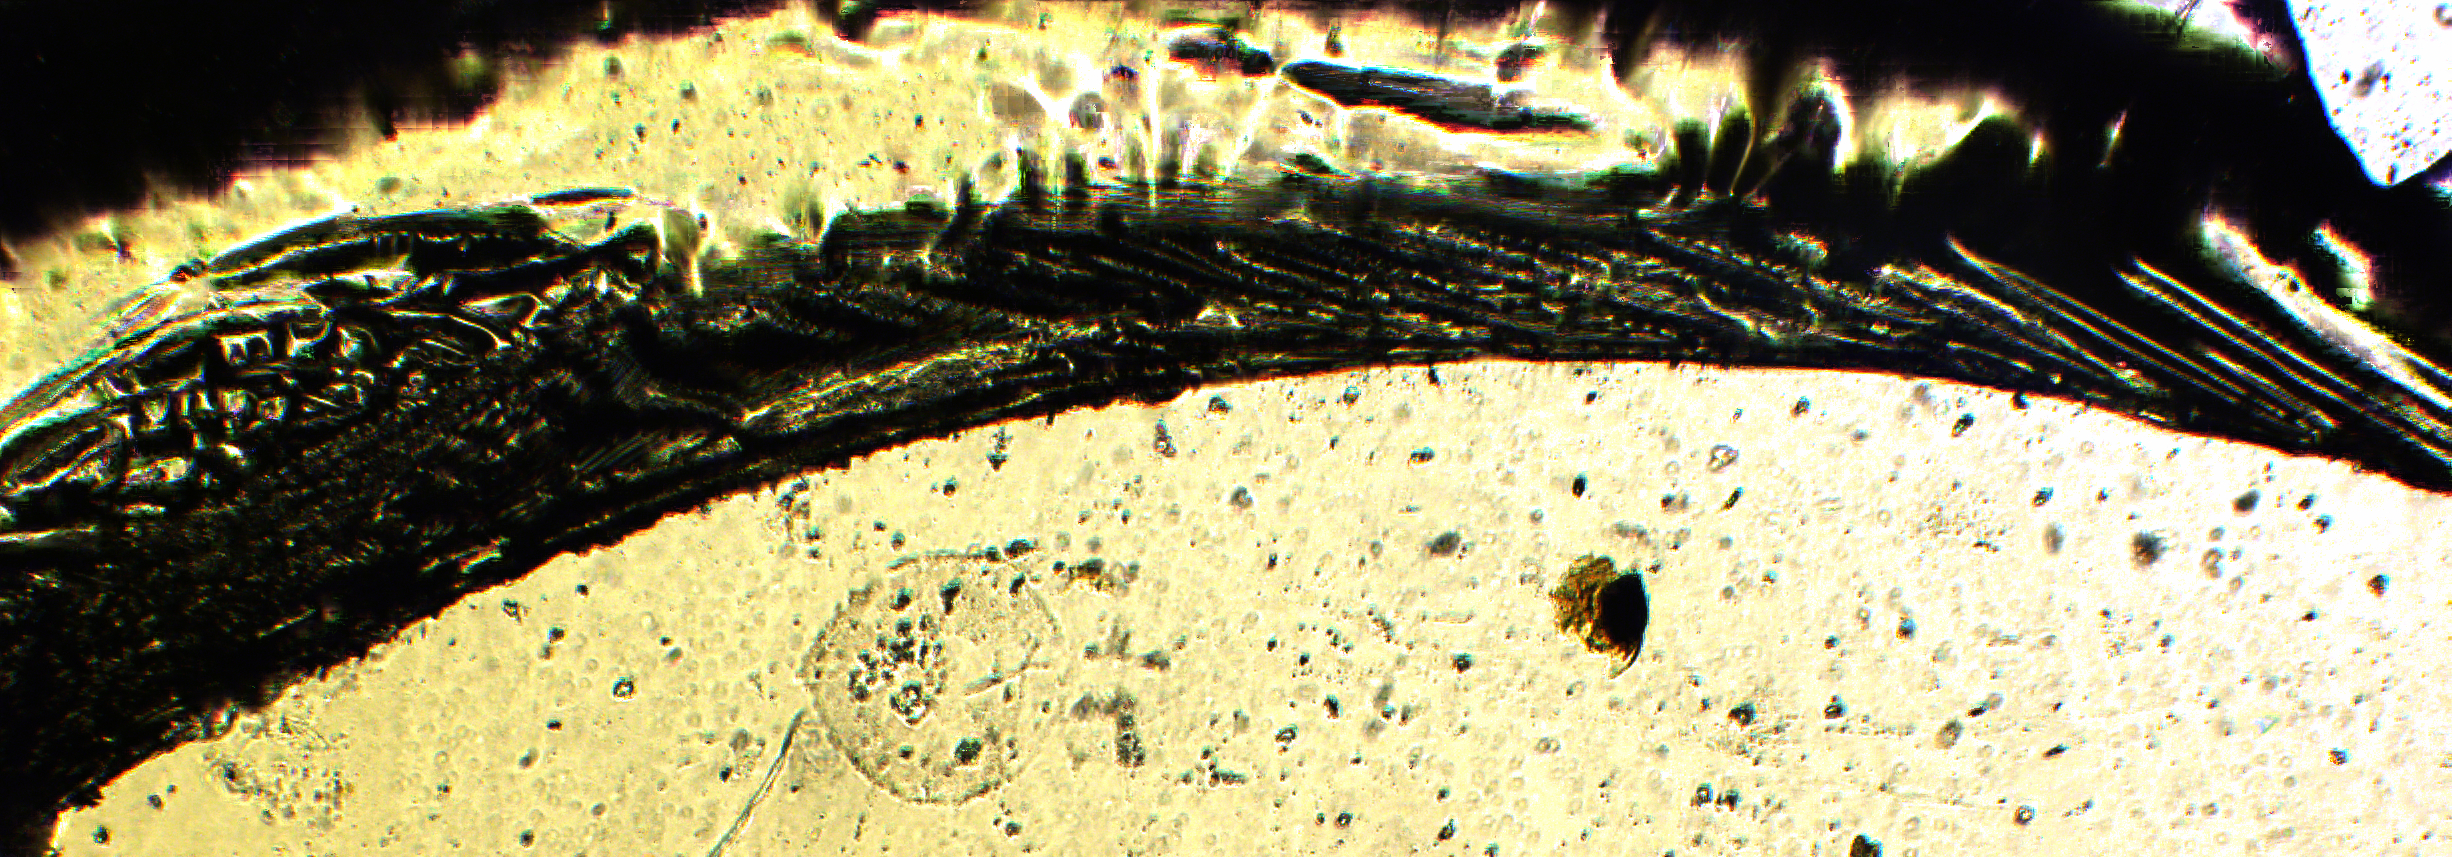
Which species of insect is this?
Metaphycus psyllidis
